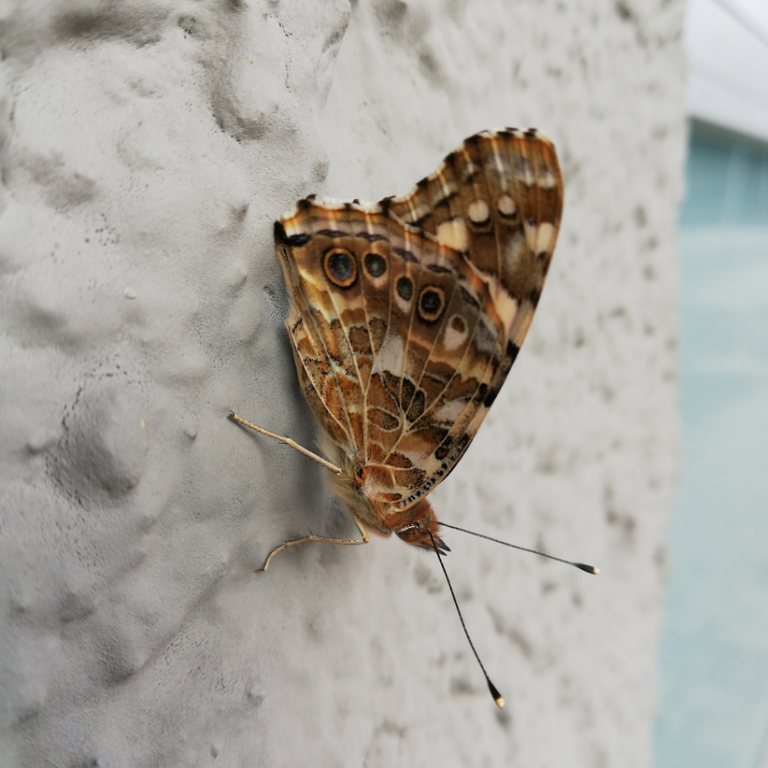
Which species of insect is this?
Vanessa cardui
